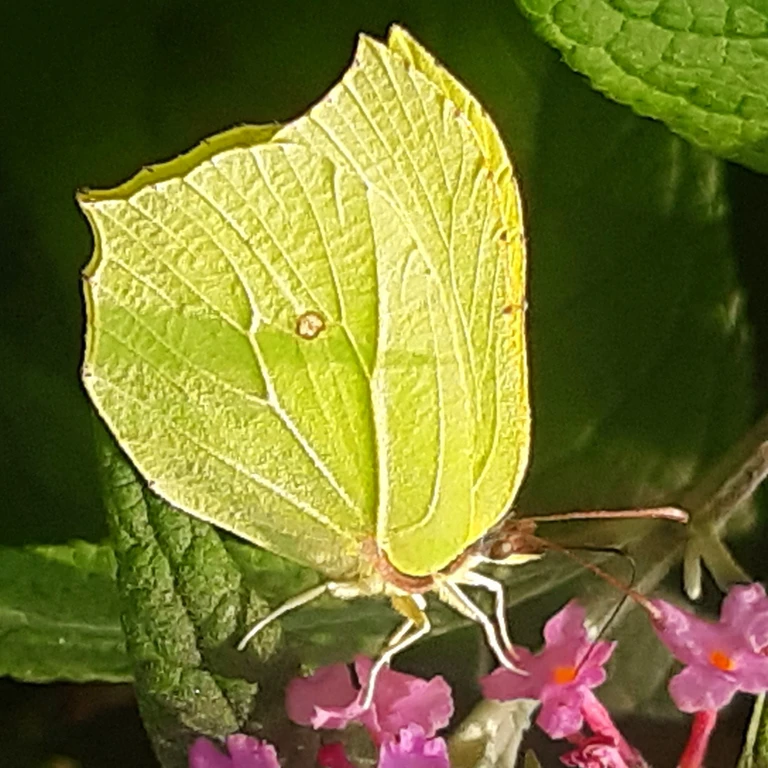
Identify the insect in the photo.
Gonepteryx rhamni
